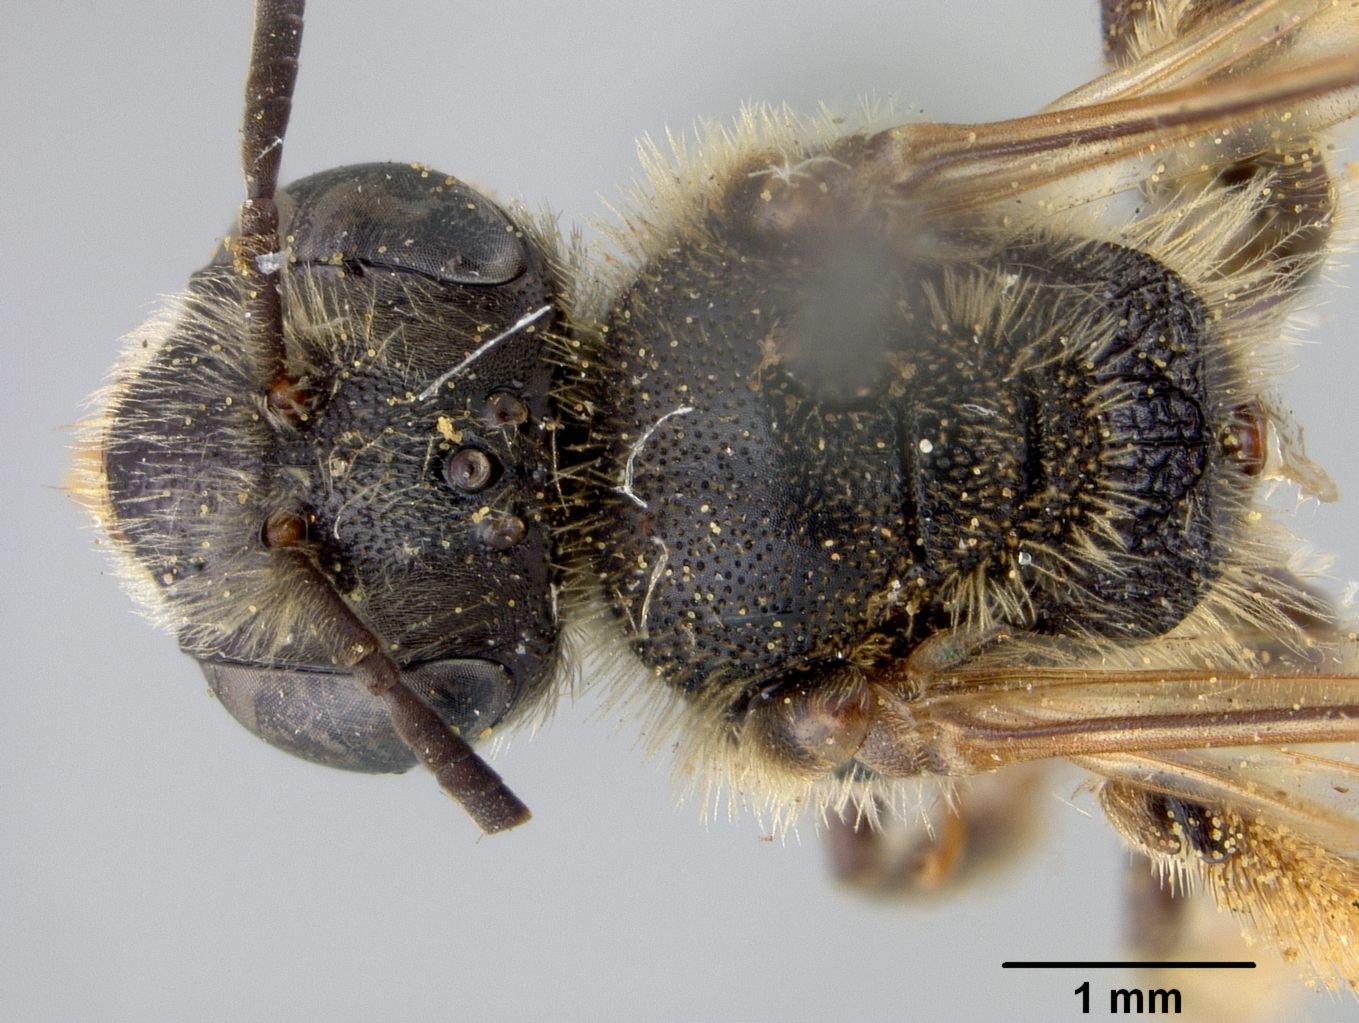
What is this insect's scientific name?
Andrena ilicis
